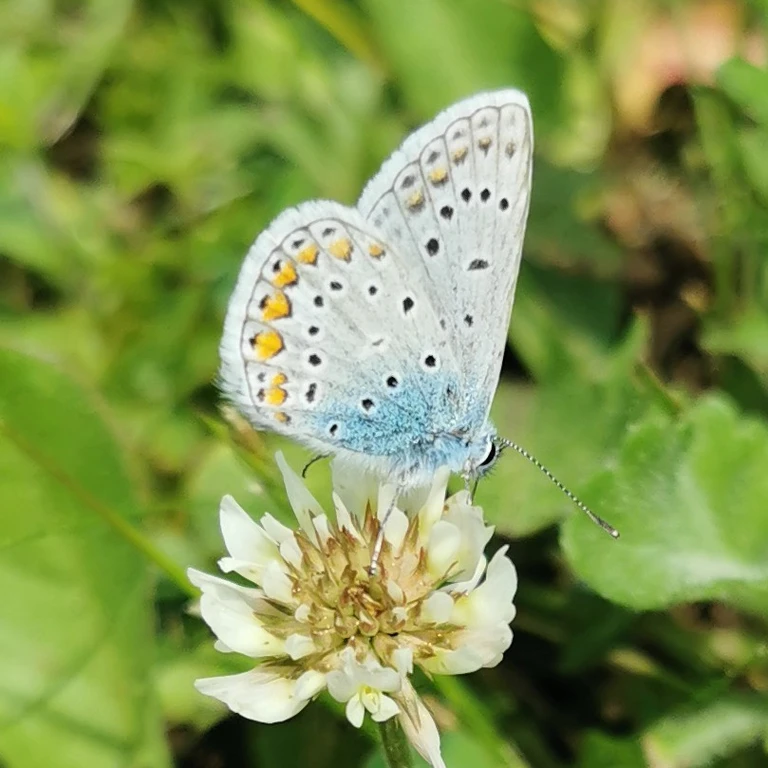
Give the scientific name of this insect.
Polyommatus icarus
